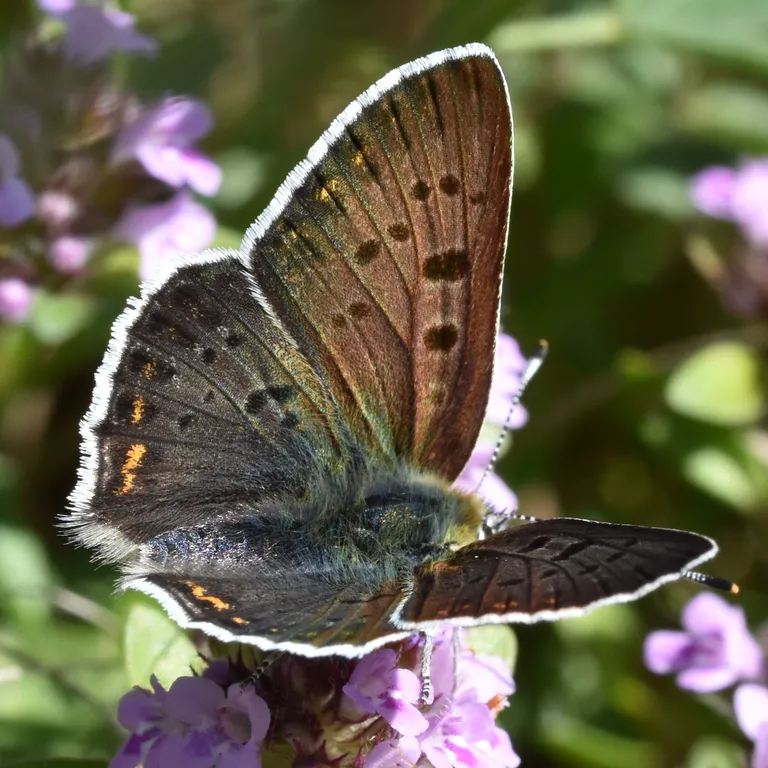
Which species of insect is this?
Lycaena tityrus (also Loweia tityrus)
